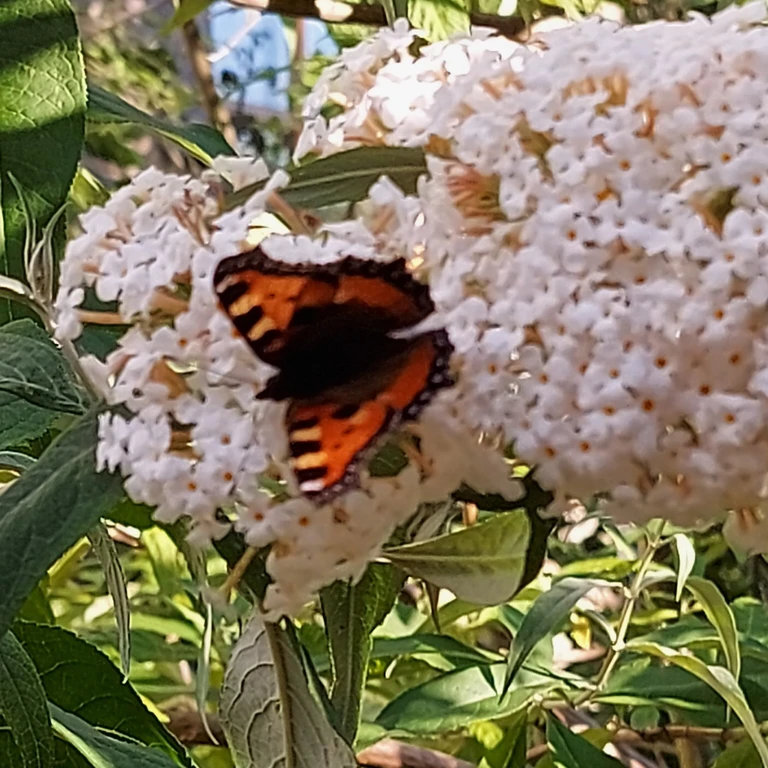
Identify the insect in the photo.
Aglais urticae
